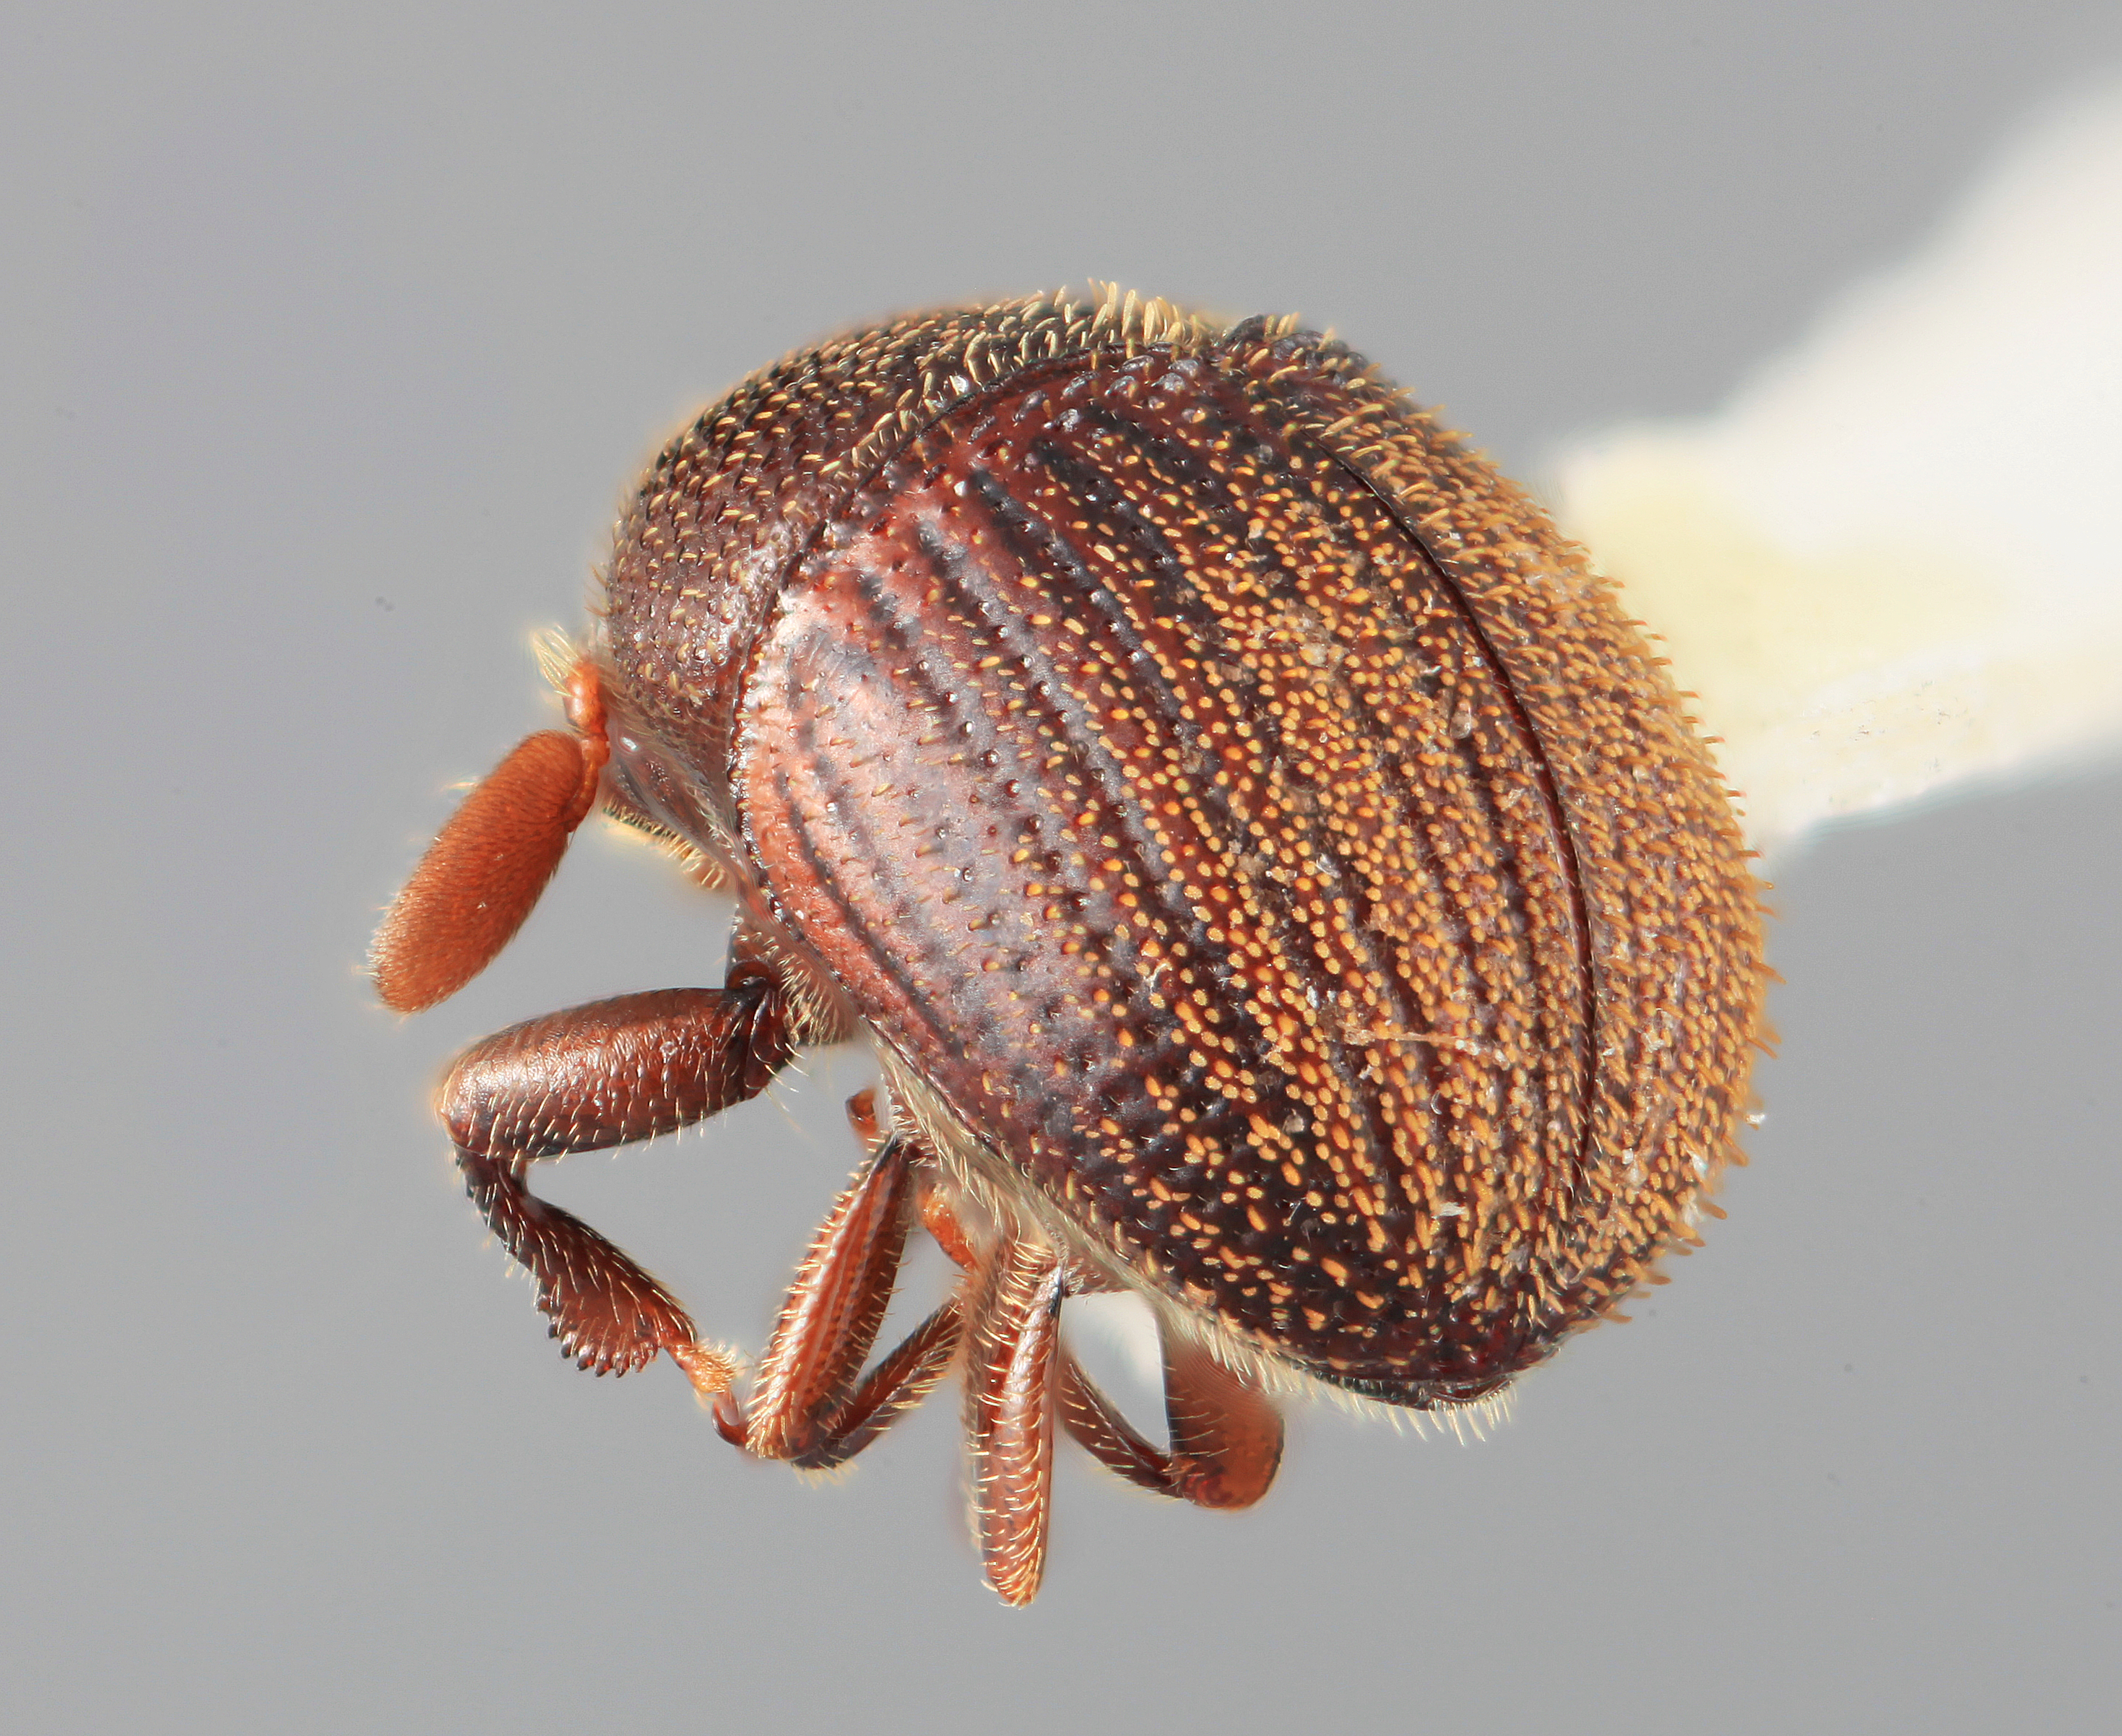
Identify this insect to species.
Chramesus periosus
